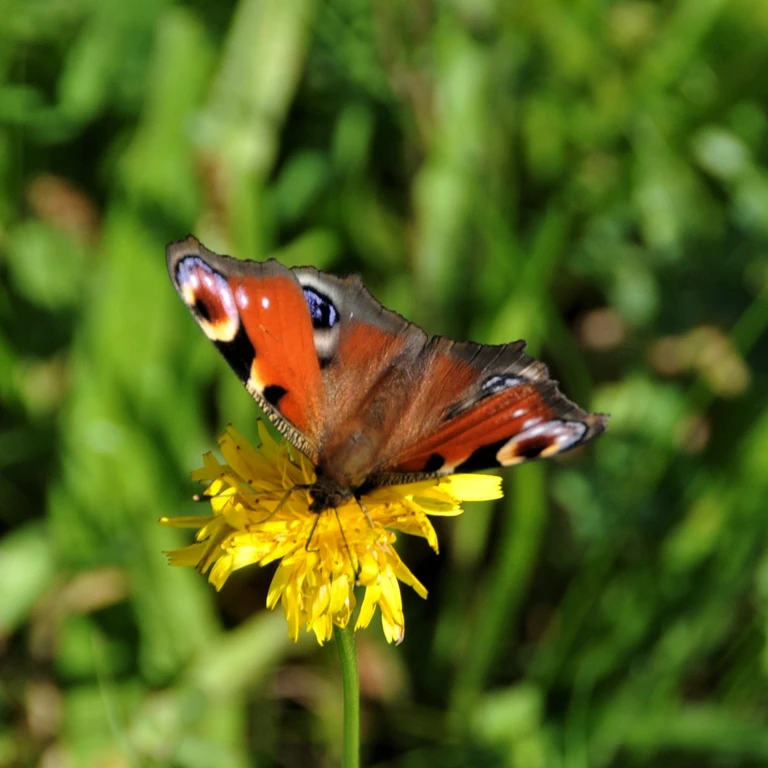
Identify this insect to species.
Aglais io
